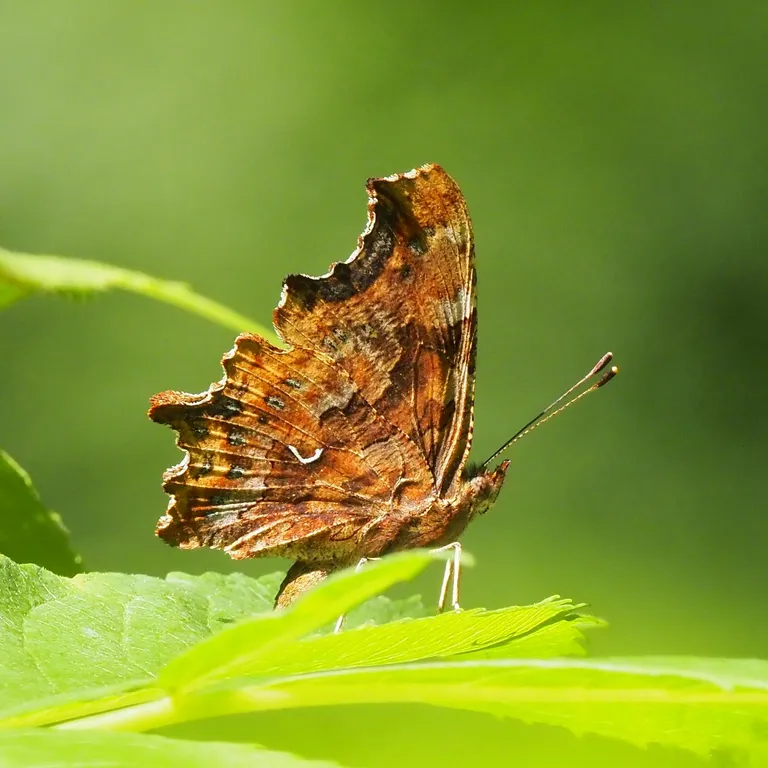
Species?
Polygonia c-album
